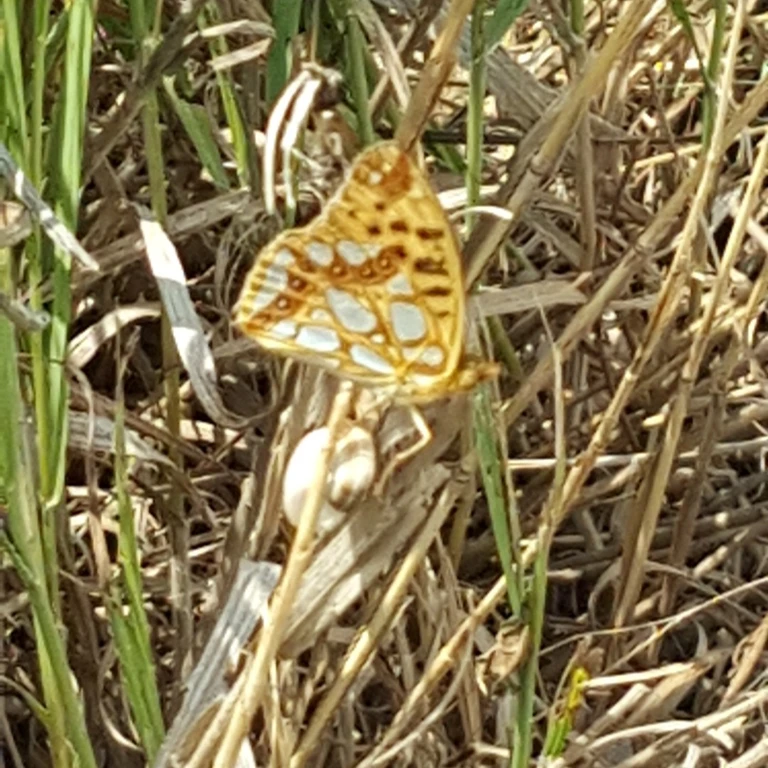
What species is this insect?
Issoria lathonia
